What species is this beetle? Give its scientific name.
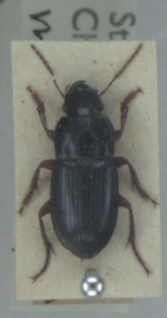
Harpalus rubripes
